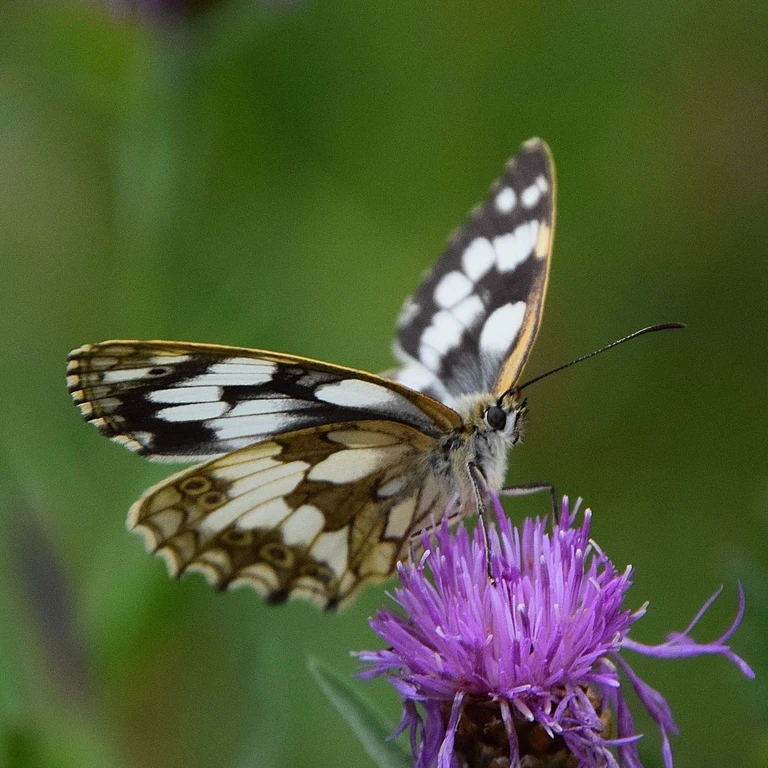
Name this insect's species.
Melanargia galathea
